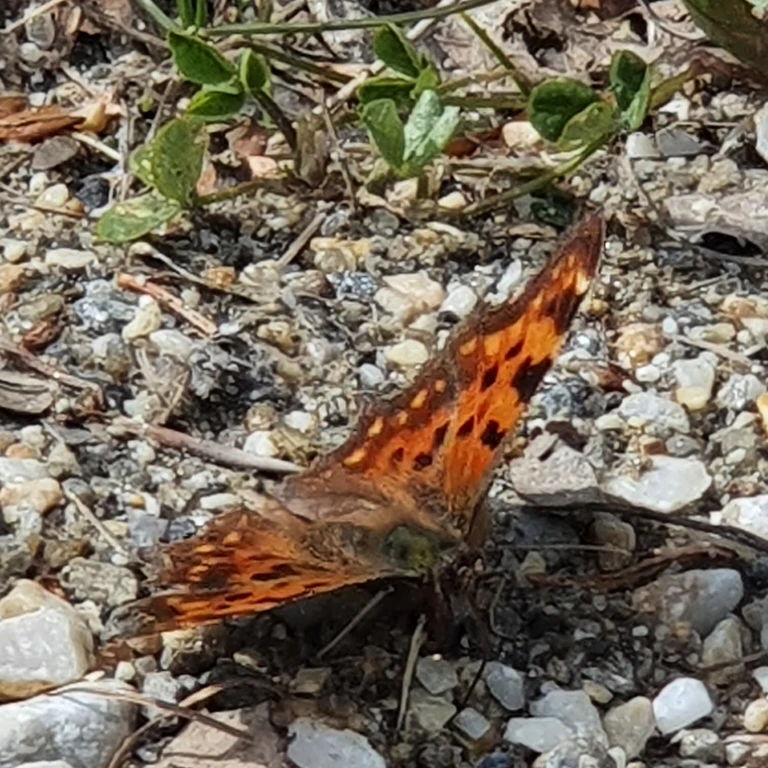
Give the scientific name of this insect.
Polygonia c-album
